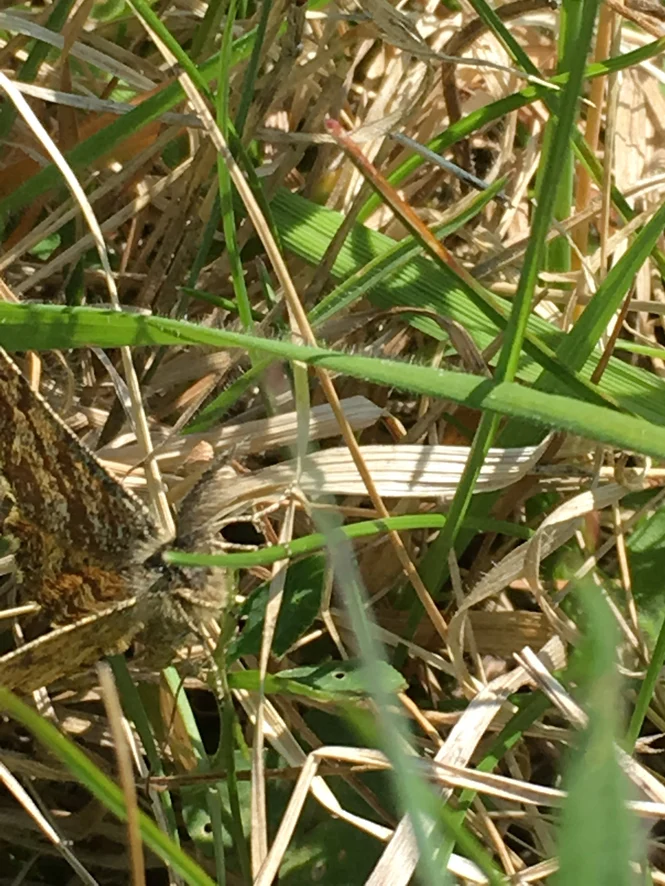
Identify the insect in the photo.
Ematurga atomaria
